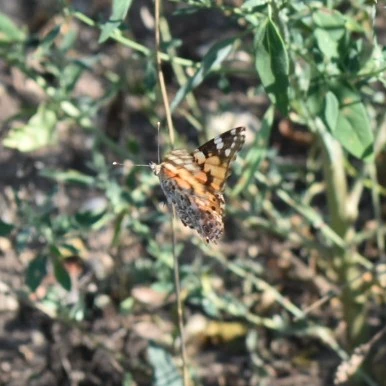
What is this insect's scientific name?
Vanessa cardui
